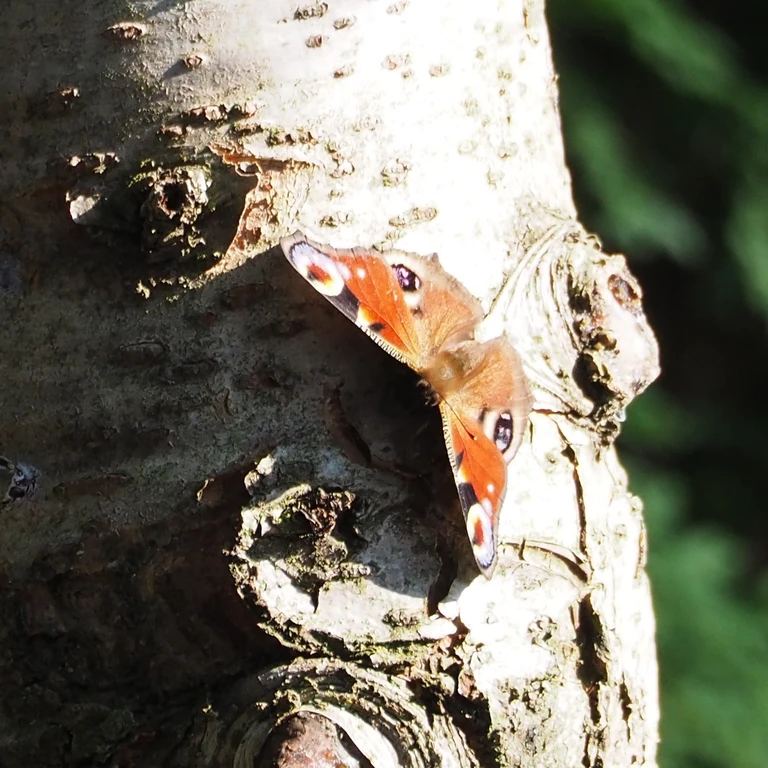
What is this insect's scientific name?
Aglais io
